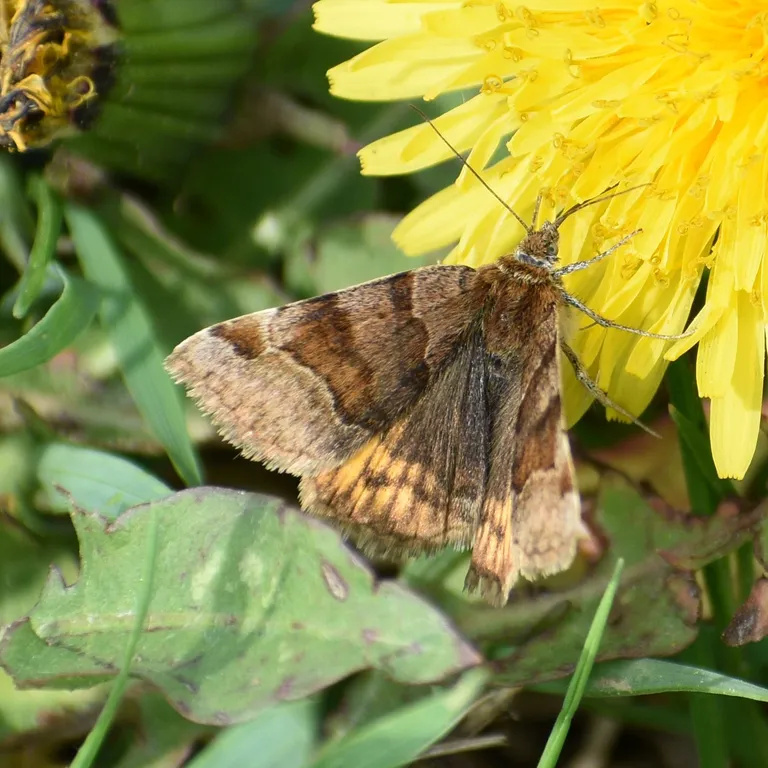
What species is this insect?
Euclidia glyphica
